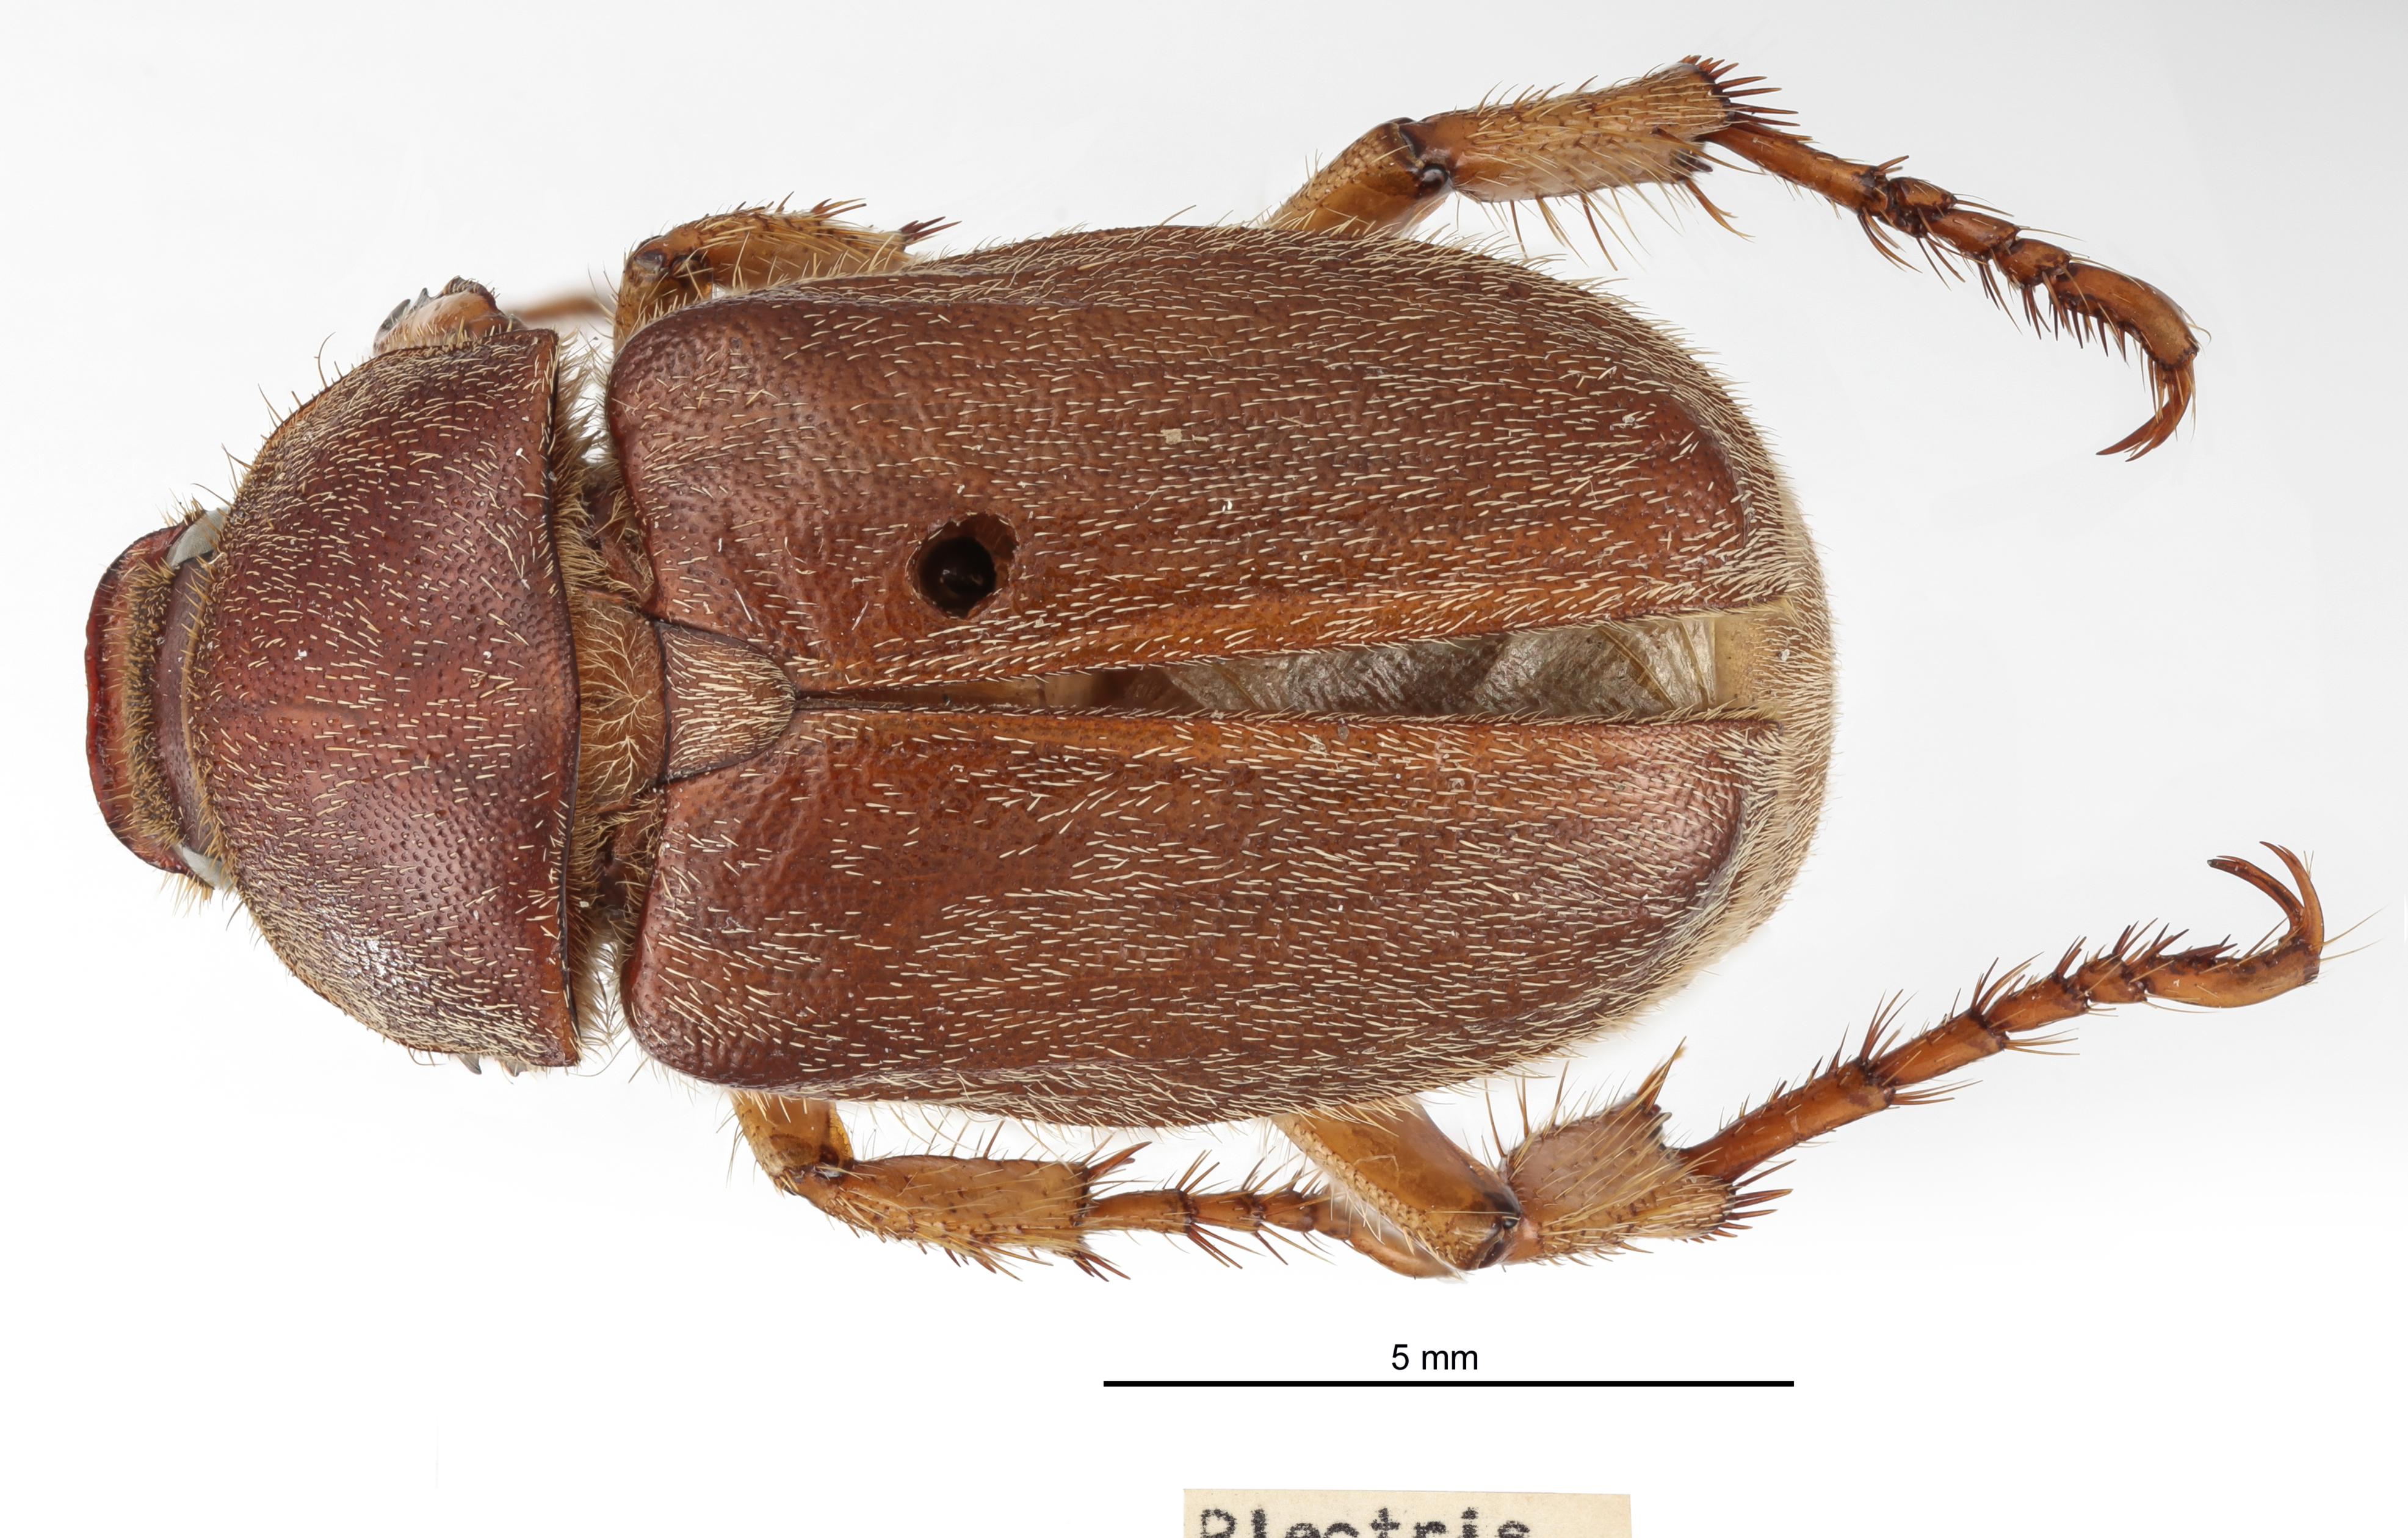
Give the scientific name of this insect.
Plectris aliena
